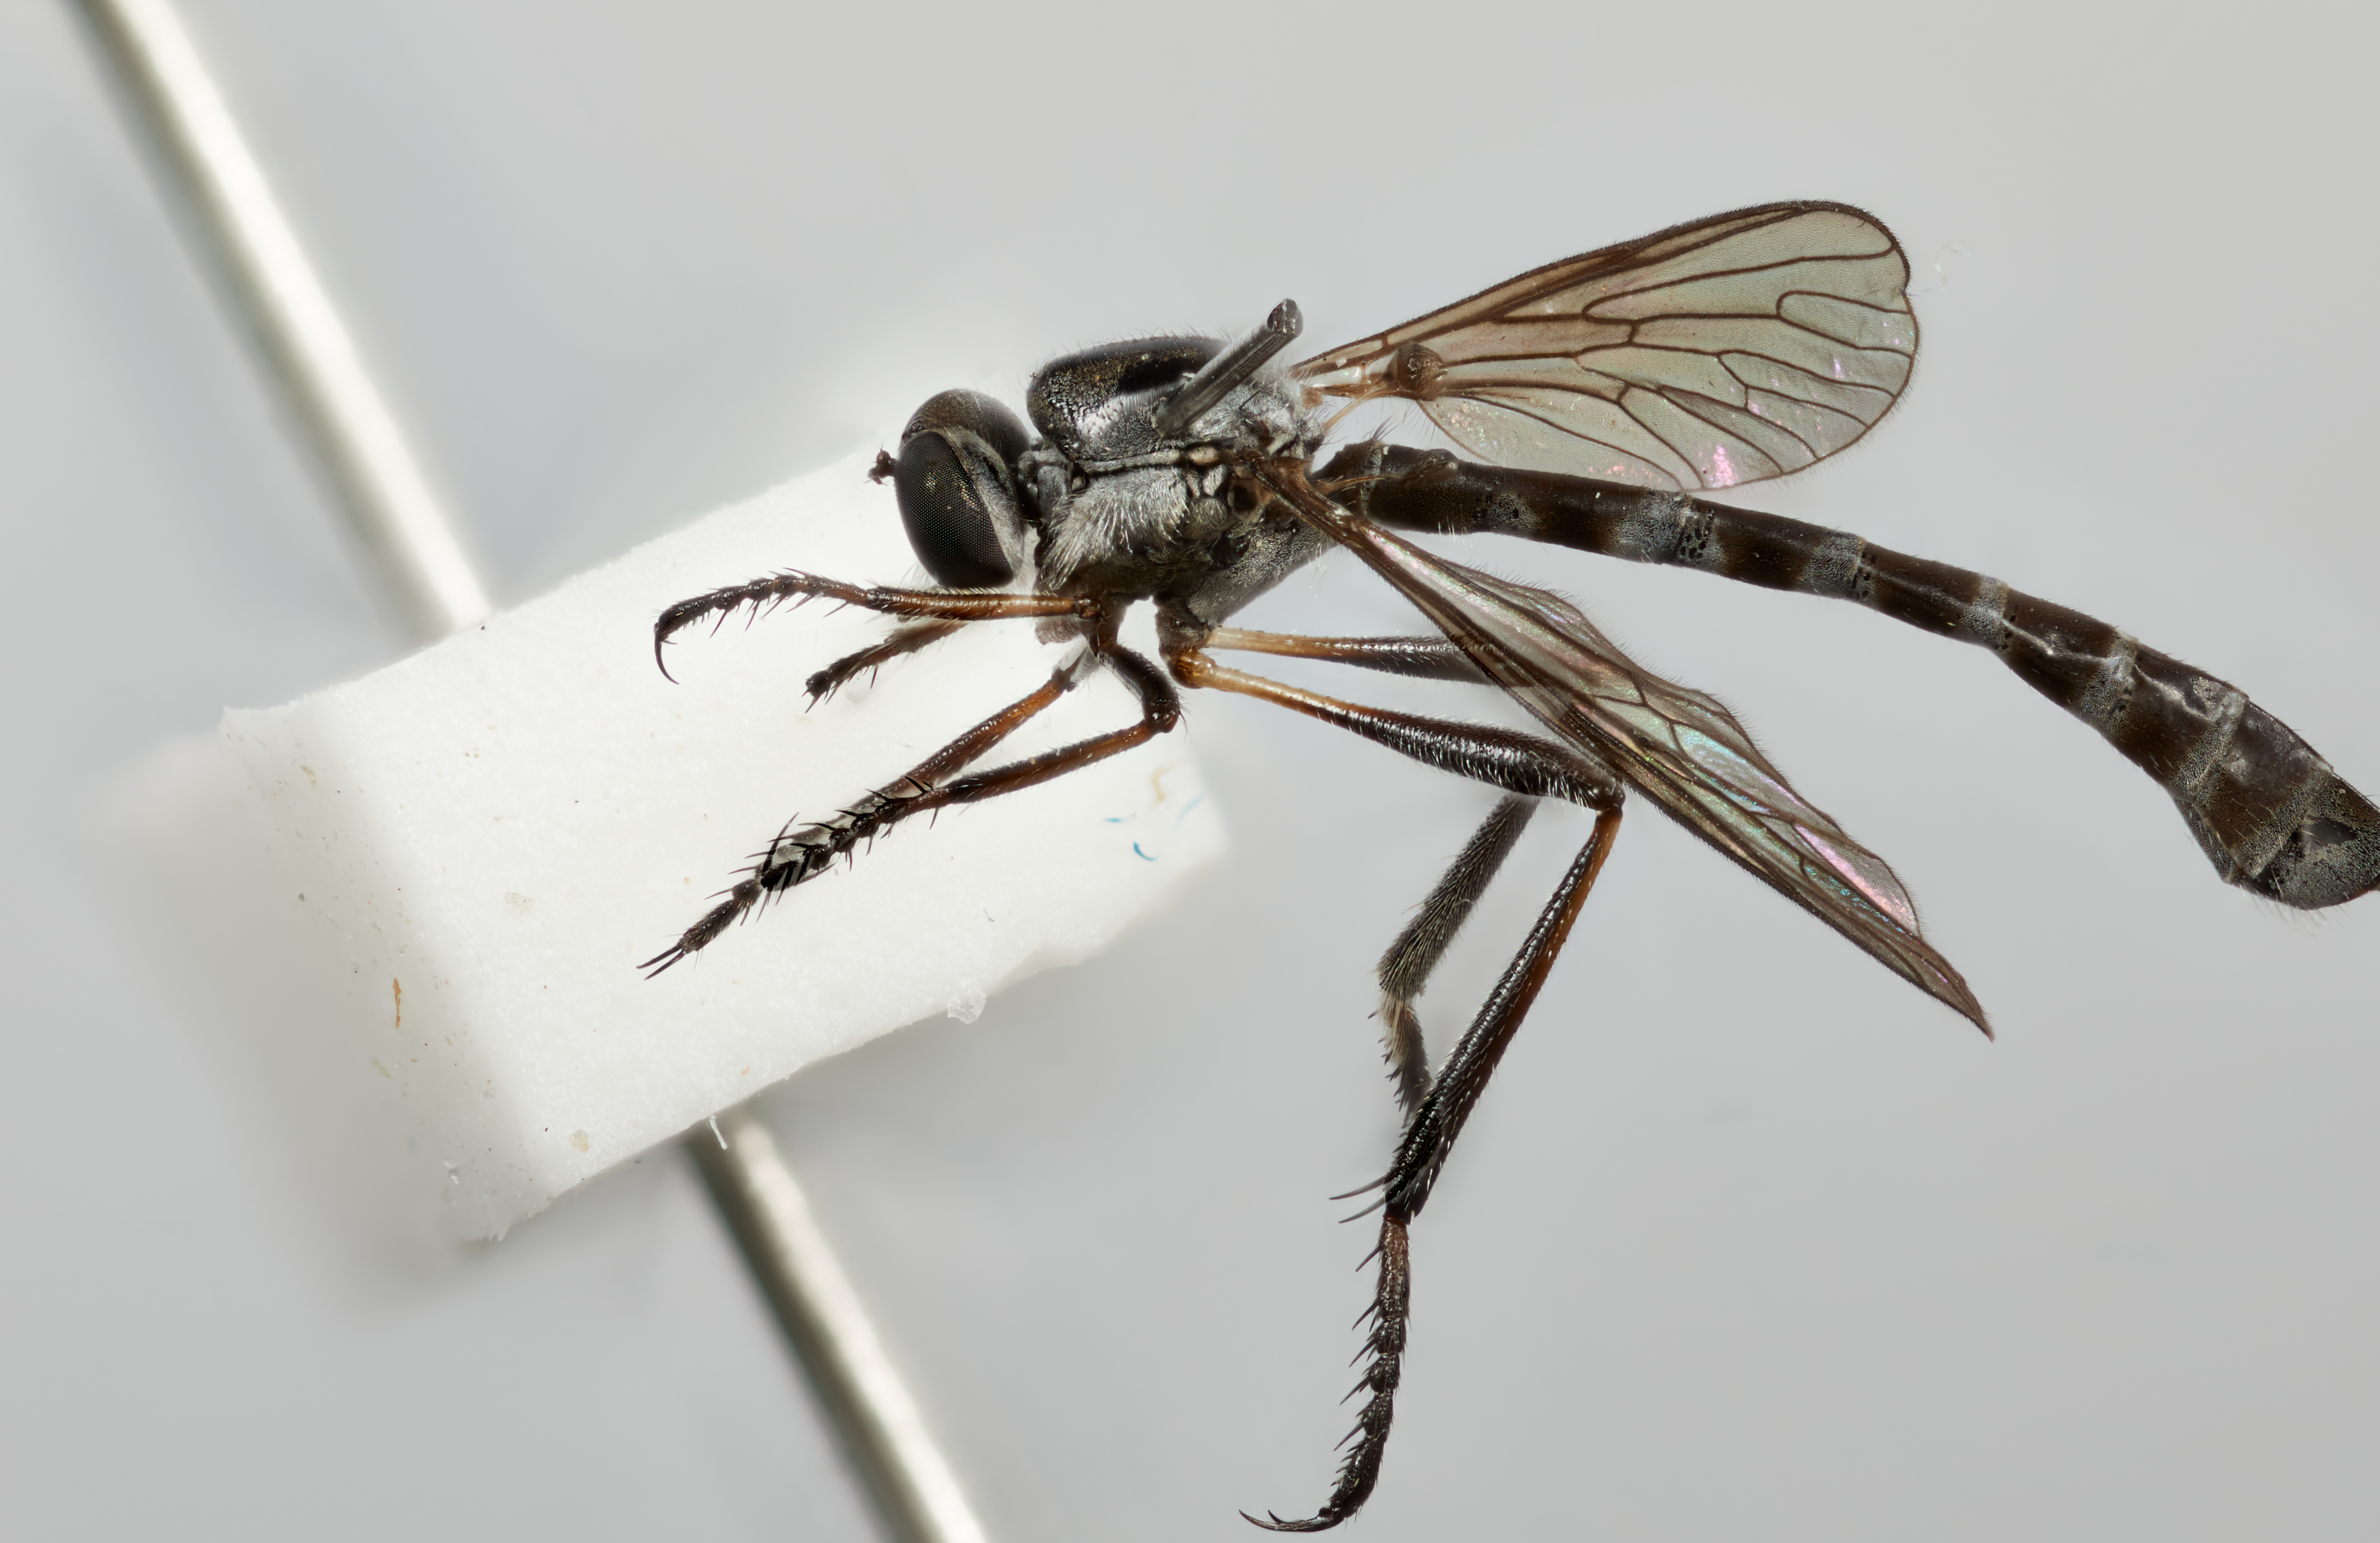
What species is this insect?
Euscelidia natalensis
